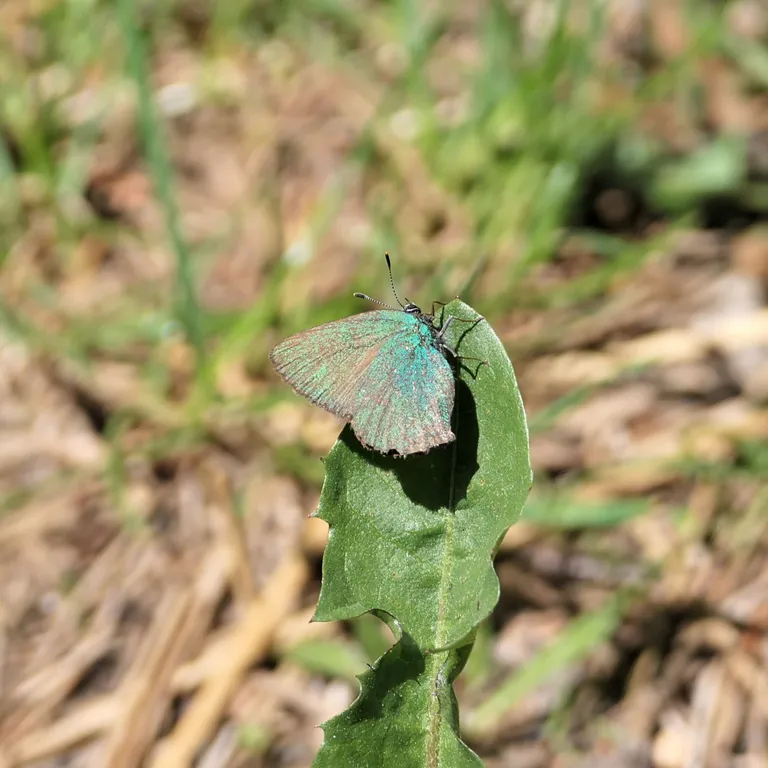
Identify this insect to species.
Callophrys rubi
